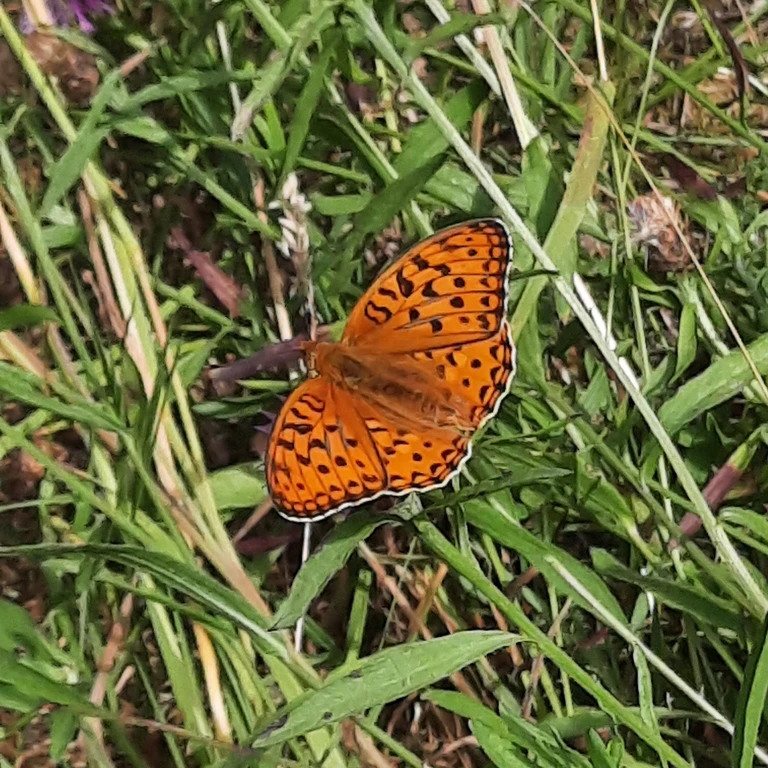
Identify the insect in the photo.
Fabriciana adippe
